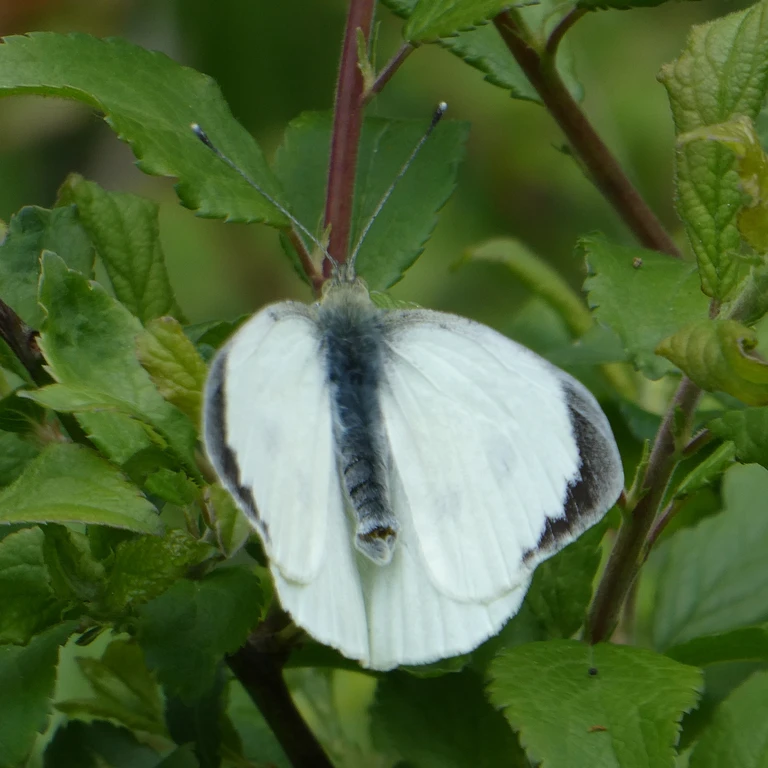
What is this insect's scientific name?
Pieris brassicae
